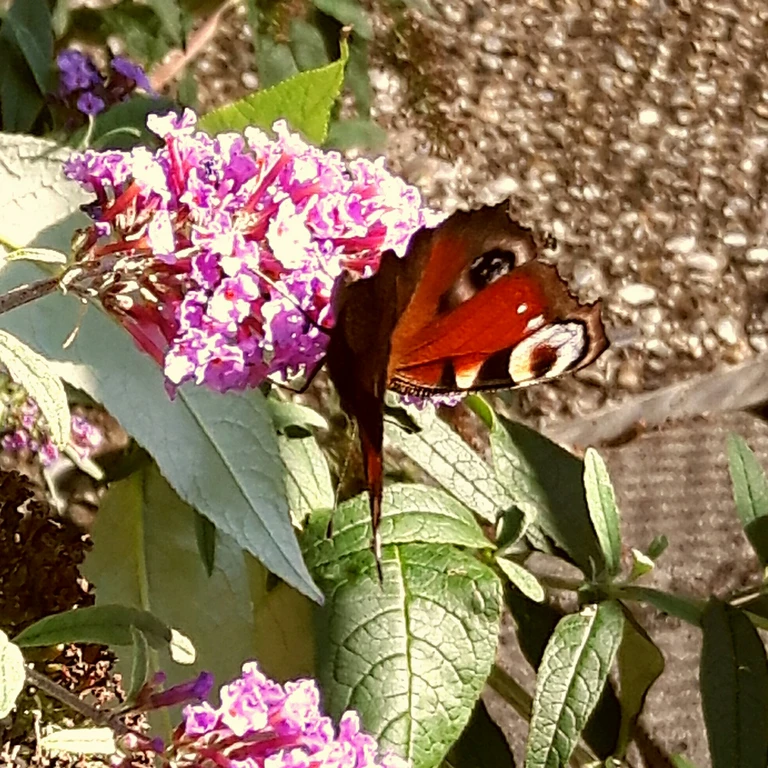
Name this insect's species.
Aglais io
